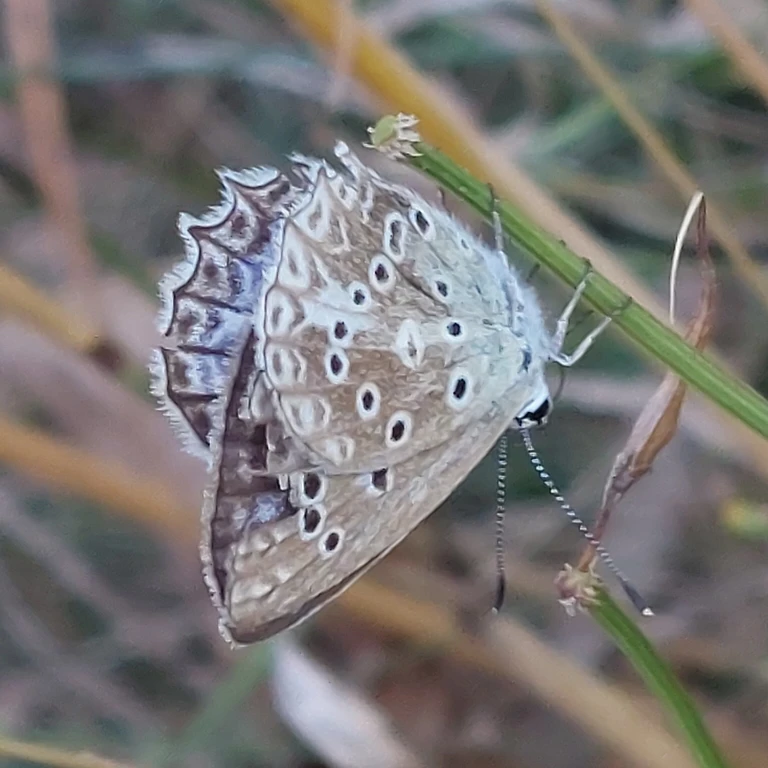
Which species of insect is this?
Polyommatus daphnis
